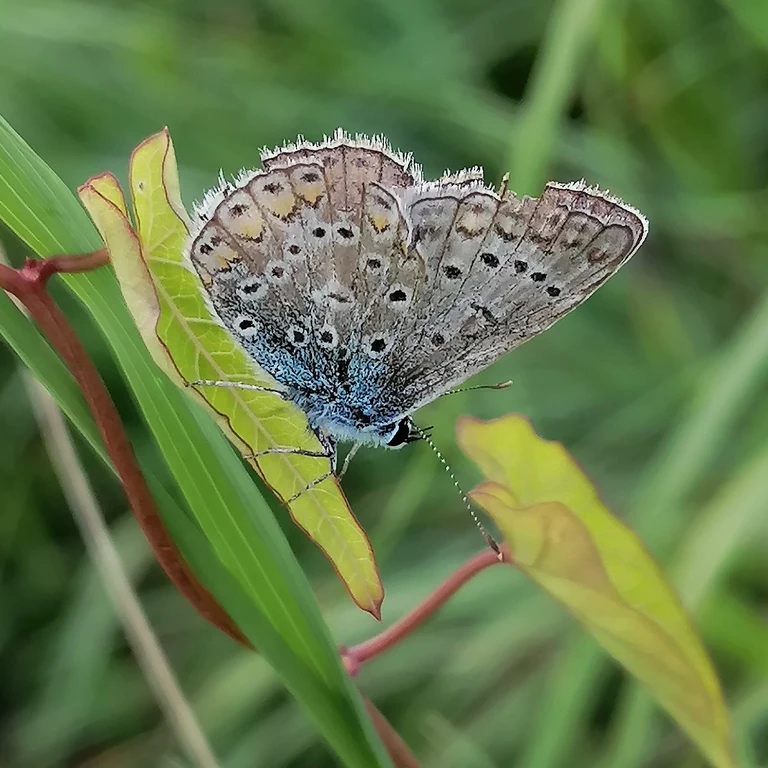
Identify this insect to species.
Polyommatus icarus
